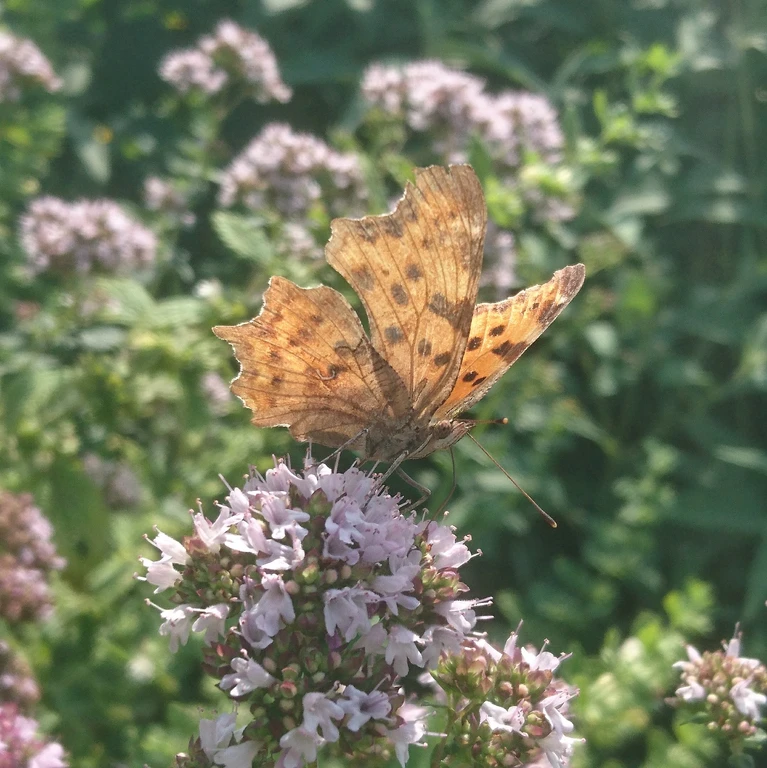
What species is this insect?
Polygonia c-album
